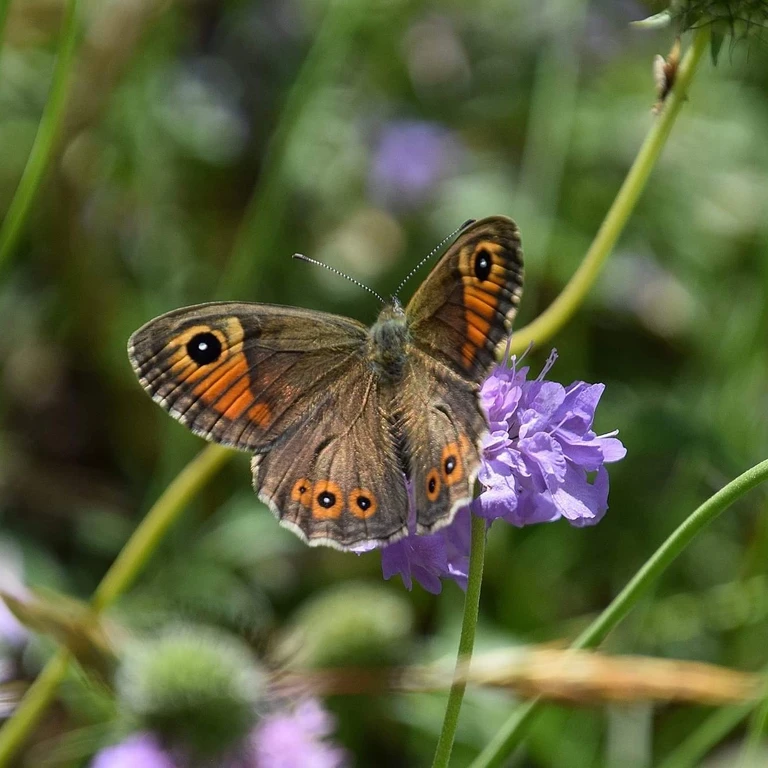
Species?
Lasiommata maera (also Pararge maera)
